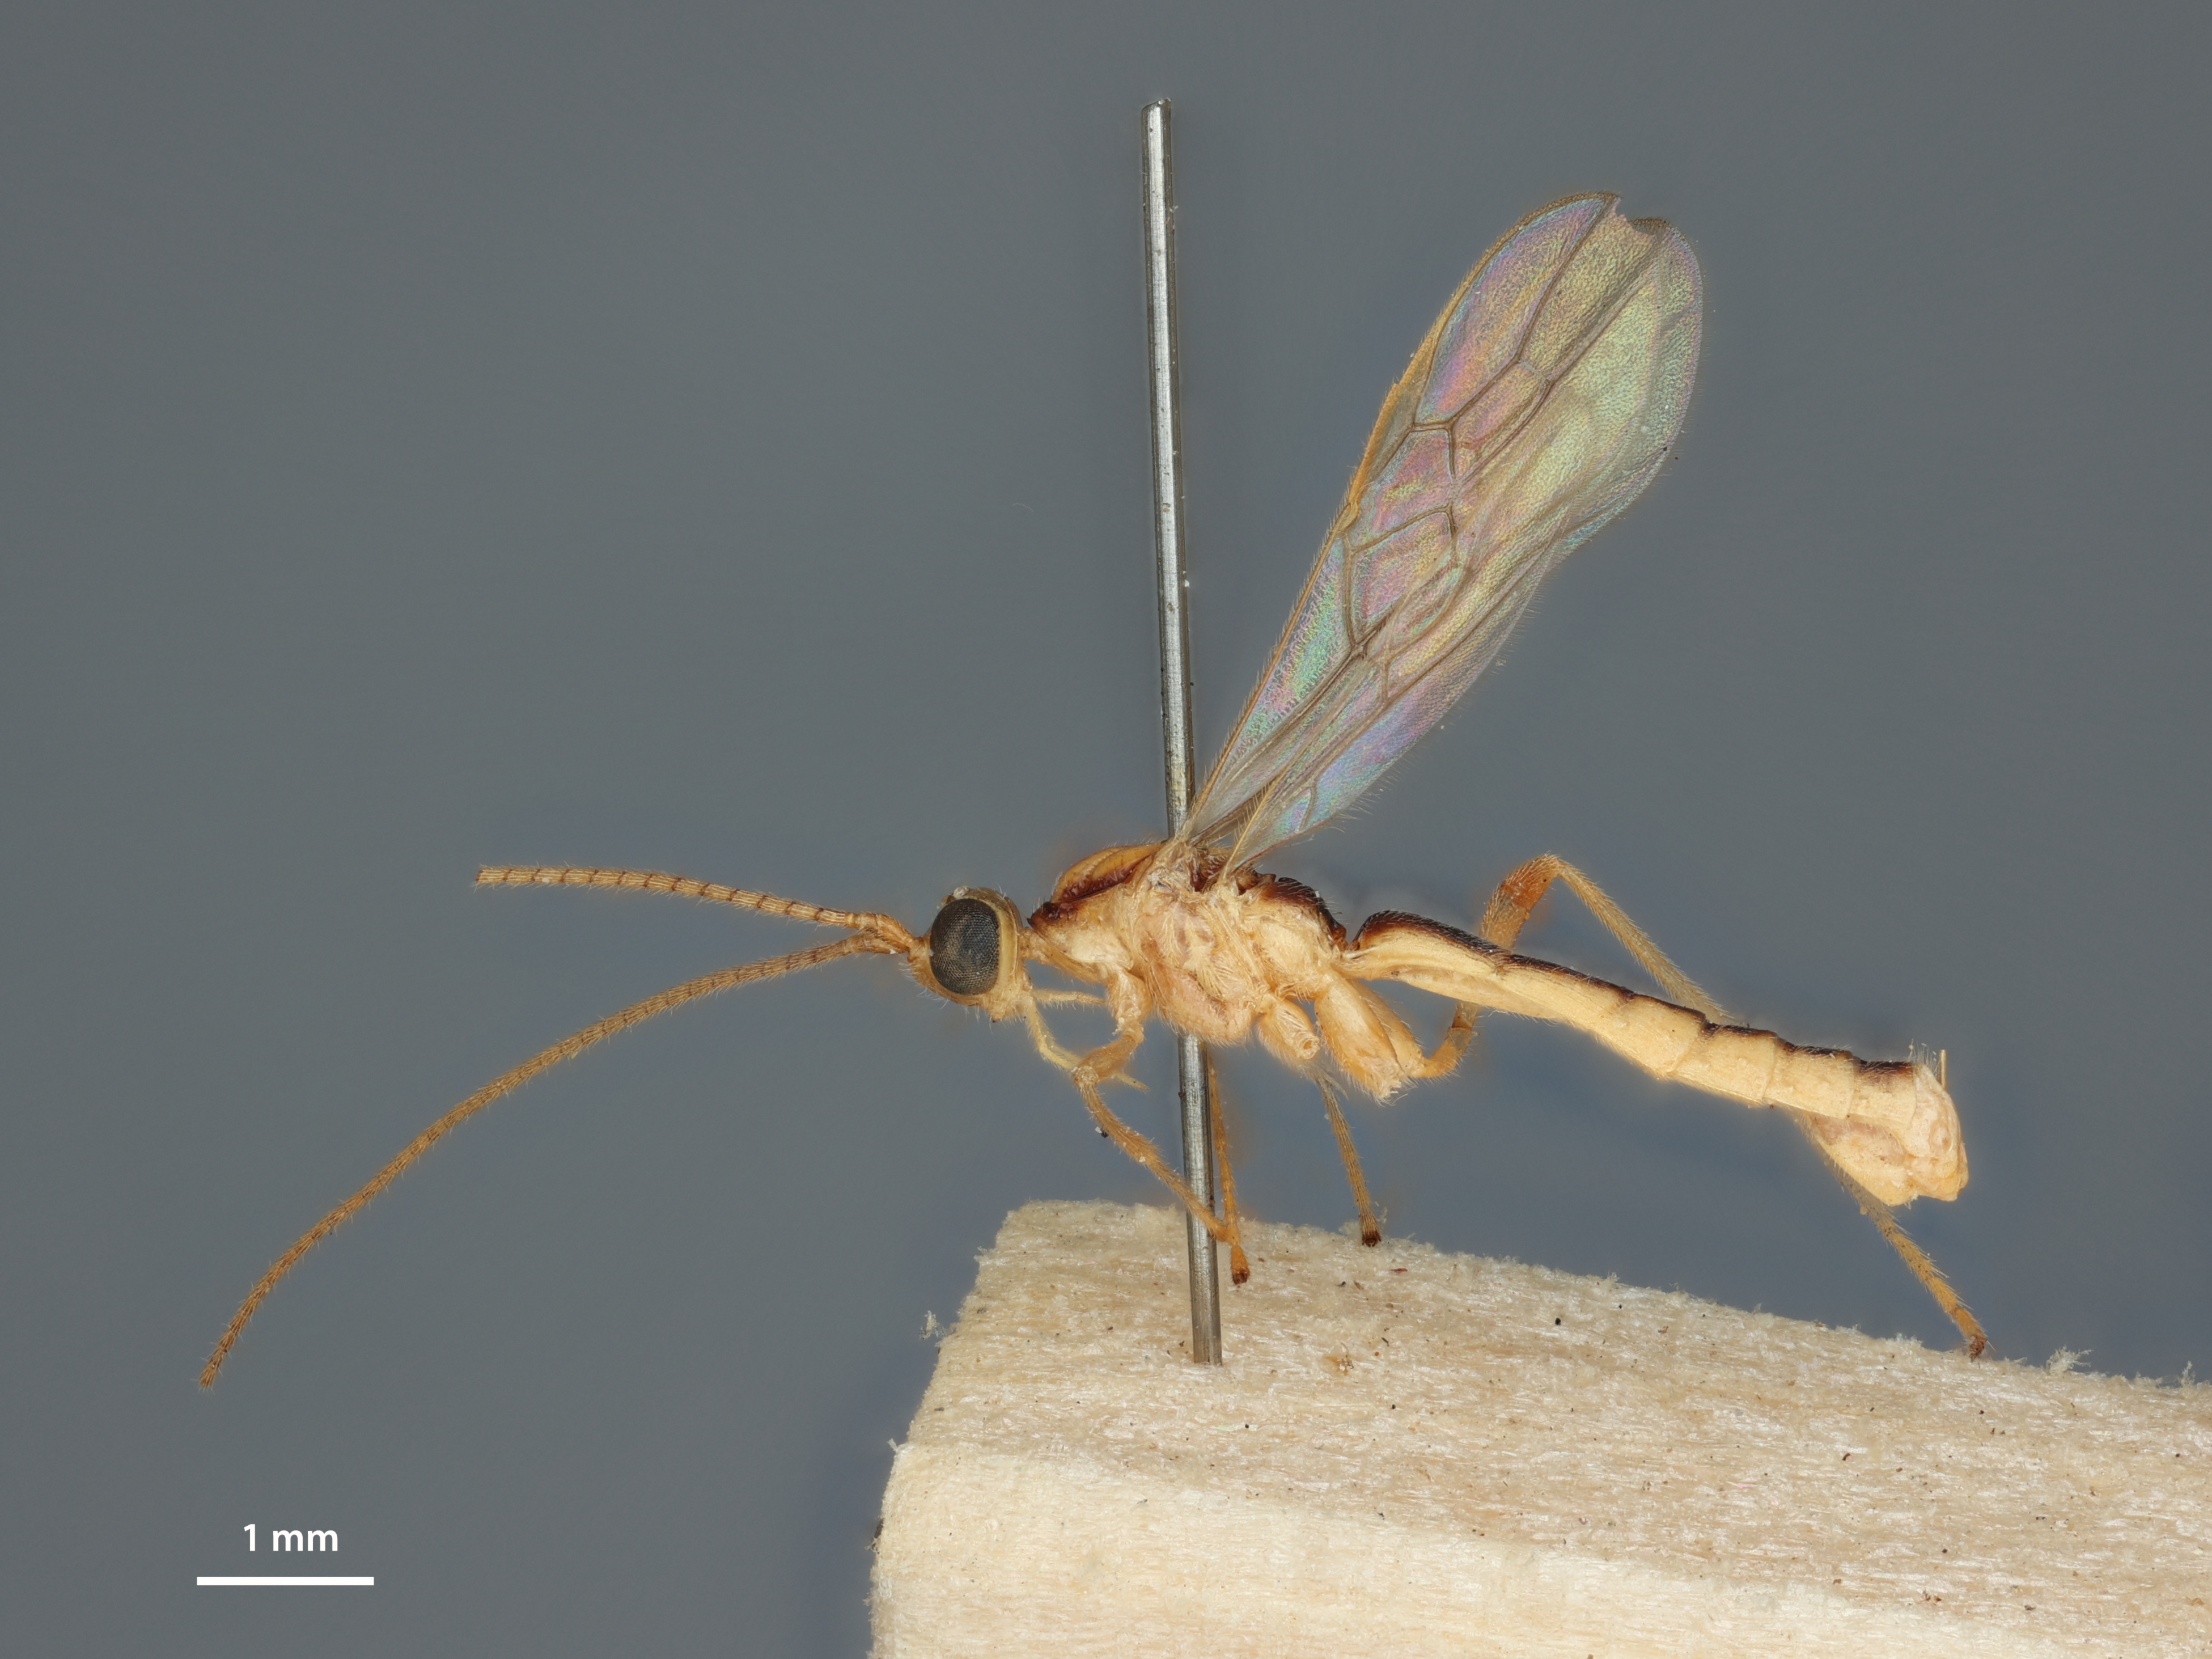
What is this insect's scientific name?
Rogasodes scytaloptericola
